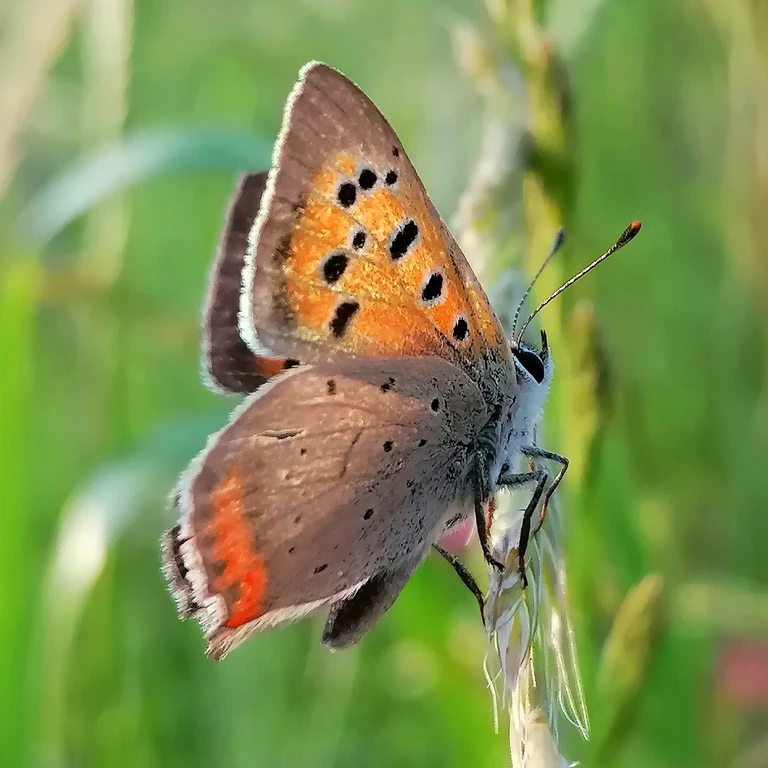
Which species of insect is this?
Lycaena phlaeas
